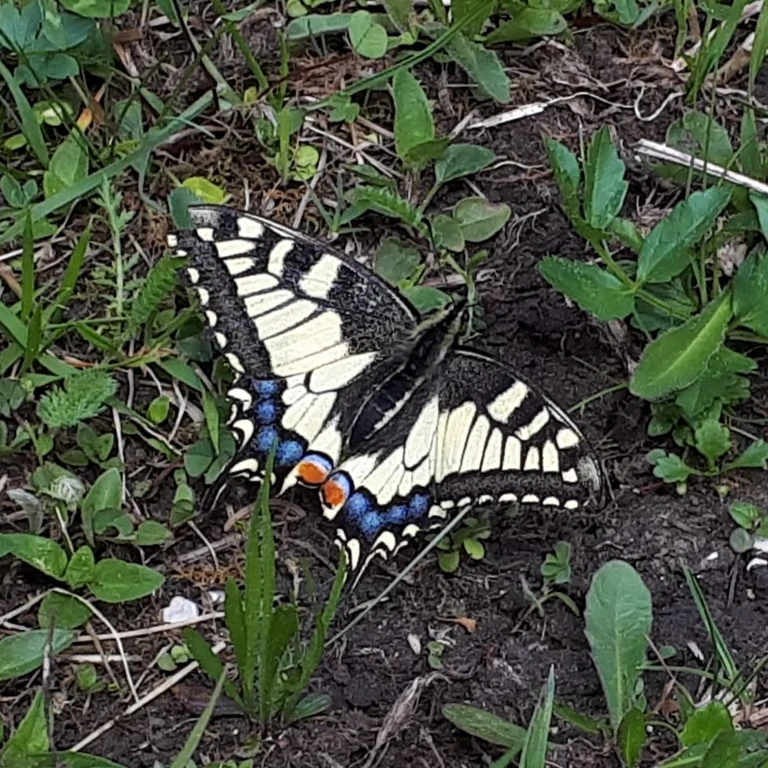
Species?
Papilio machaon
